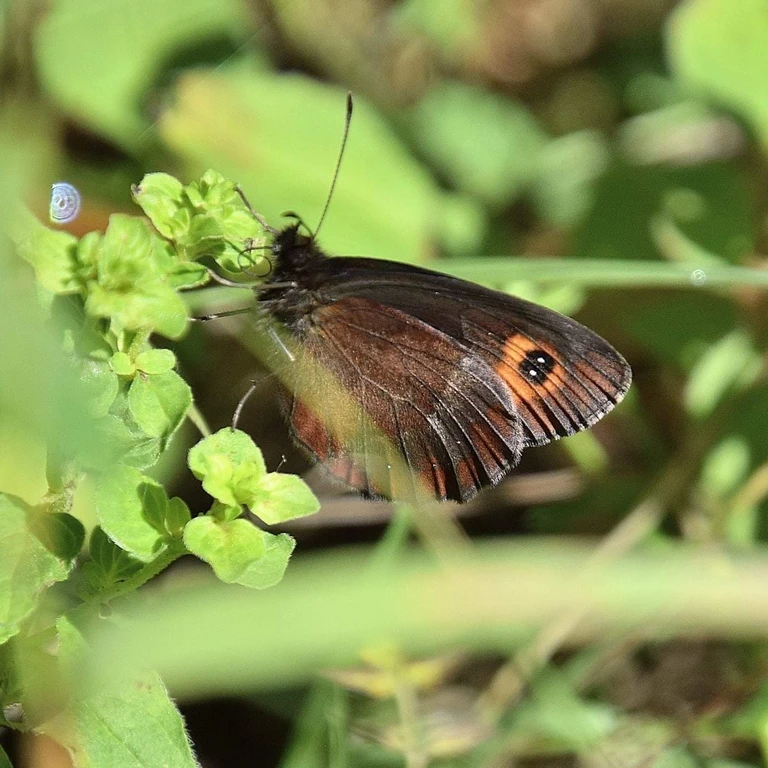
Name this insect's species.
Erebia aethiops
